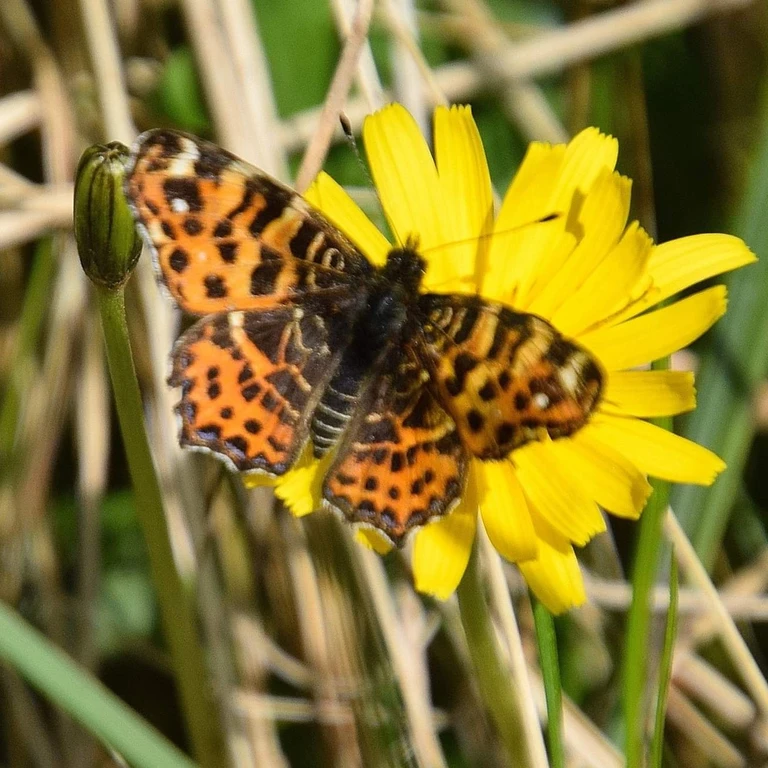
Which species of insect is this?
Araschnia levana
